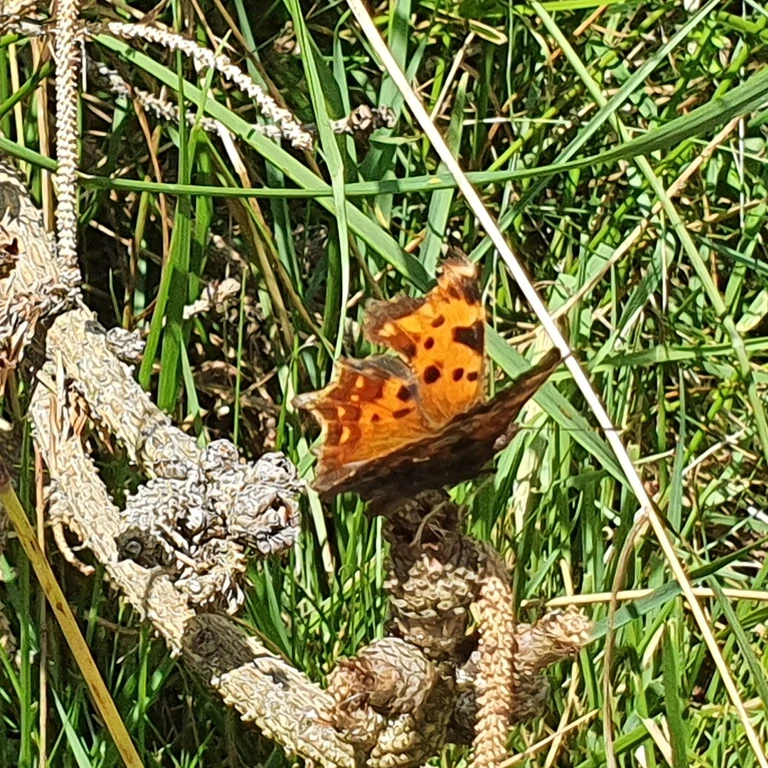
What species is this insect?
Polygonia c-album
